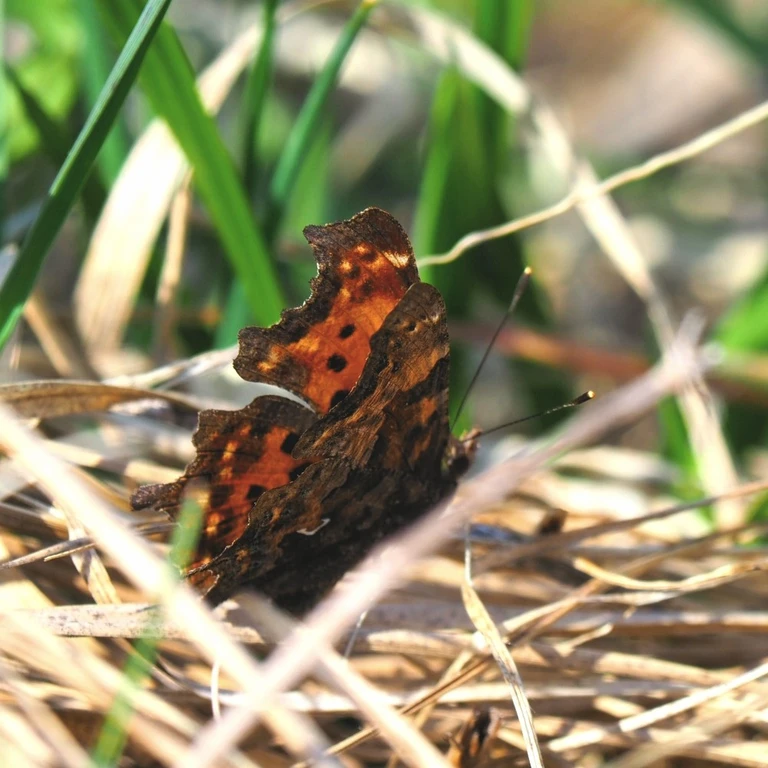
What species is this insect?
Polygonia c-album
